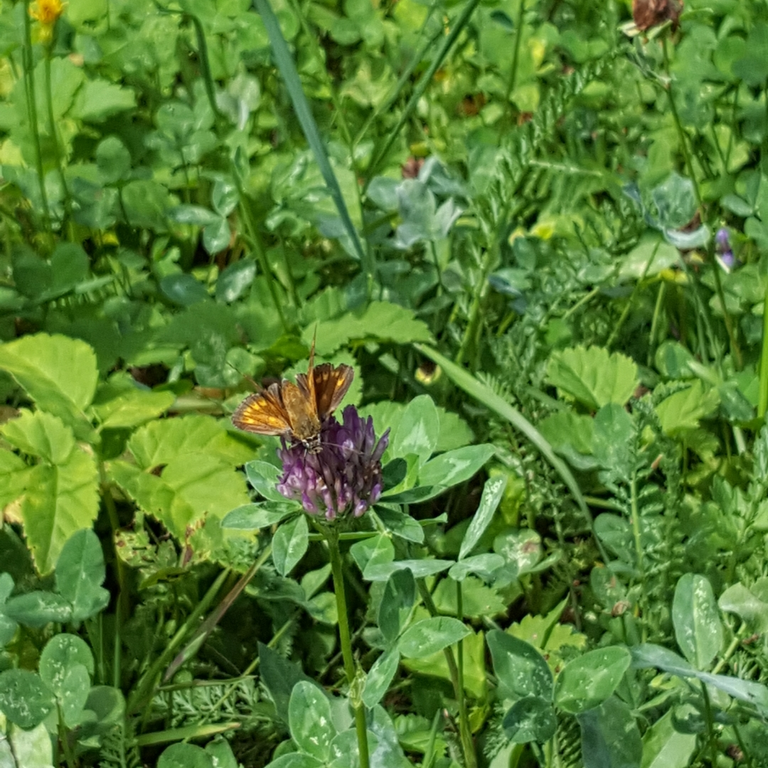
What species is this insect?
Ochlodes sylvanus (also Ochlodes venata)
